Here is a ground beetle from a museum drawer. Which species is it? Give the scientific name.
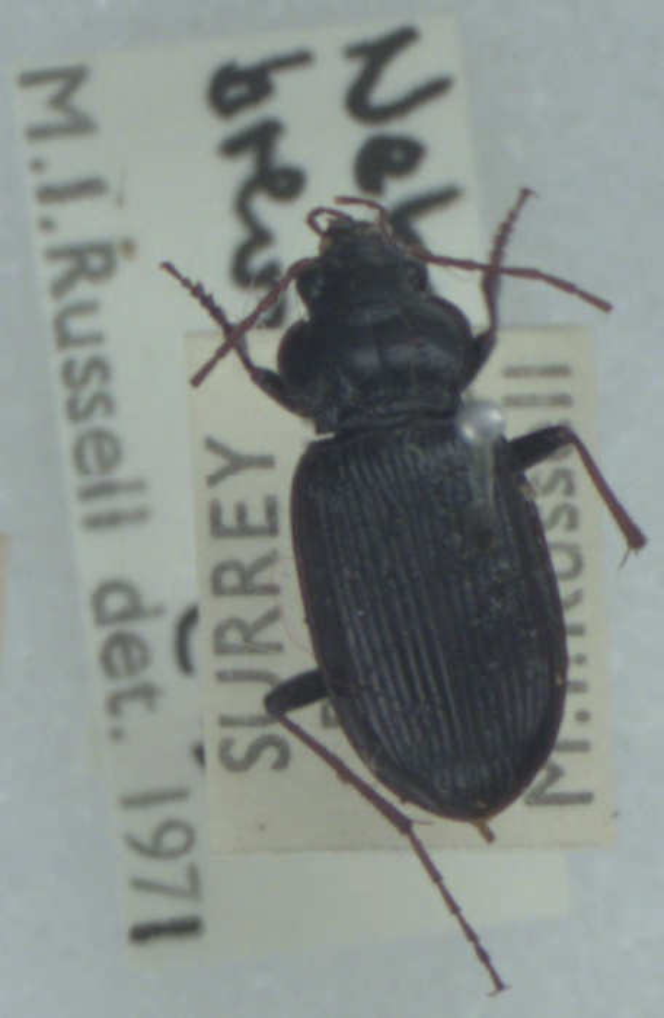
Nebria brevicollis
